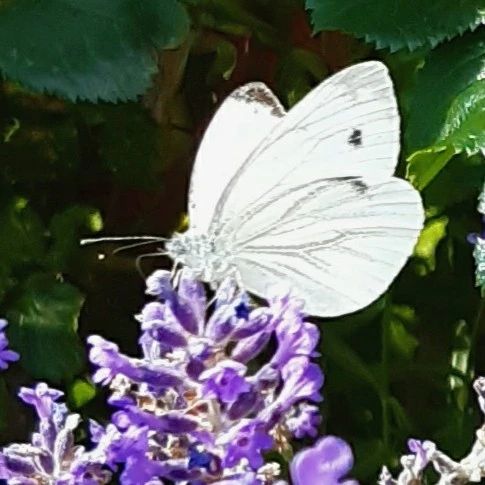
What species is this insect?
Pieris napi
